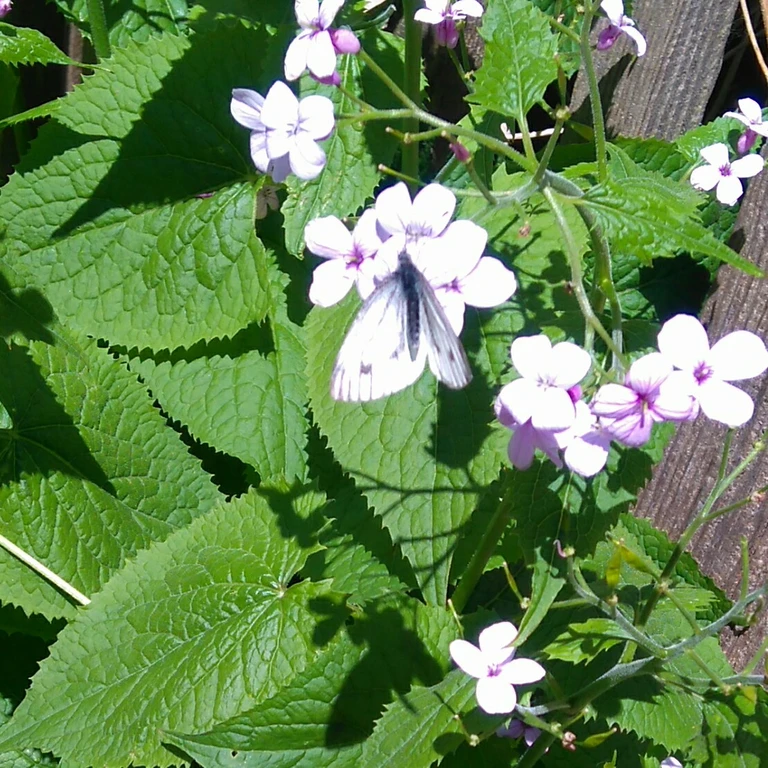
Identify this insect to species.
Pieris napi
